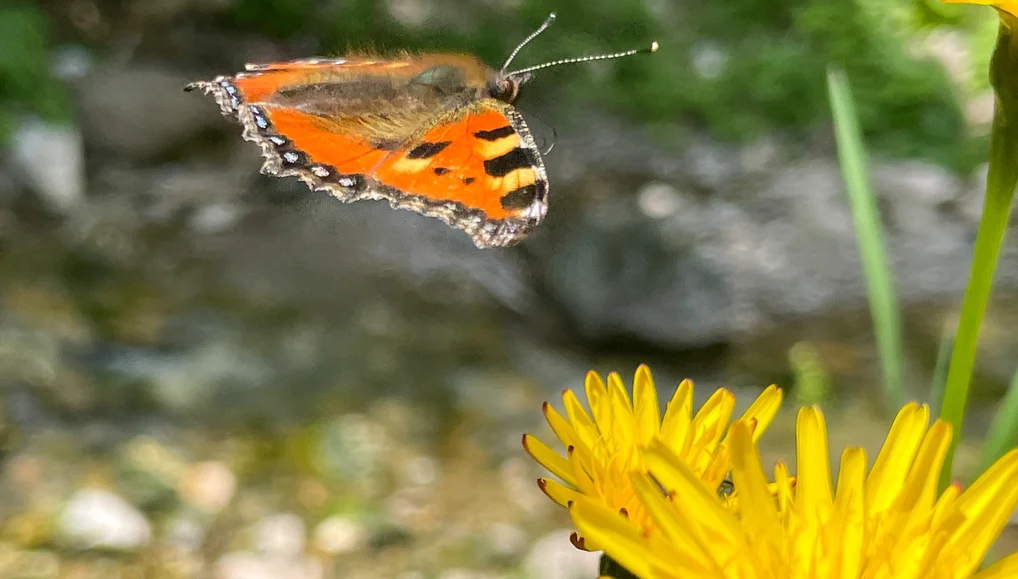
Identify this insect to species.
Aglais urticae
